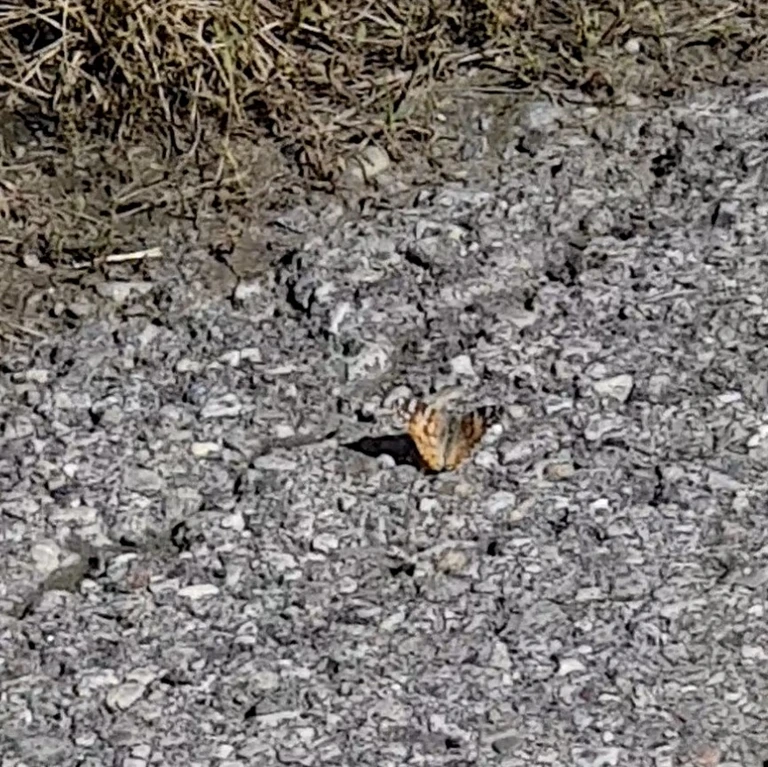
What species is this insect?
Vanessa cardui
